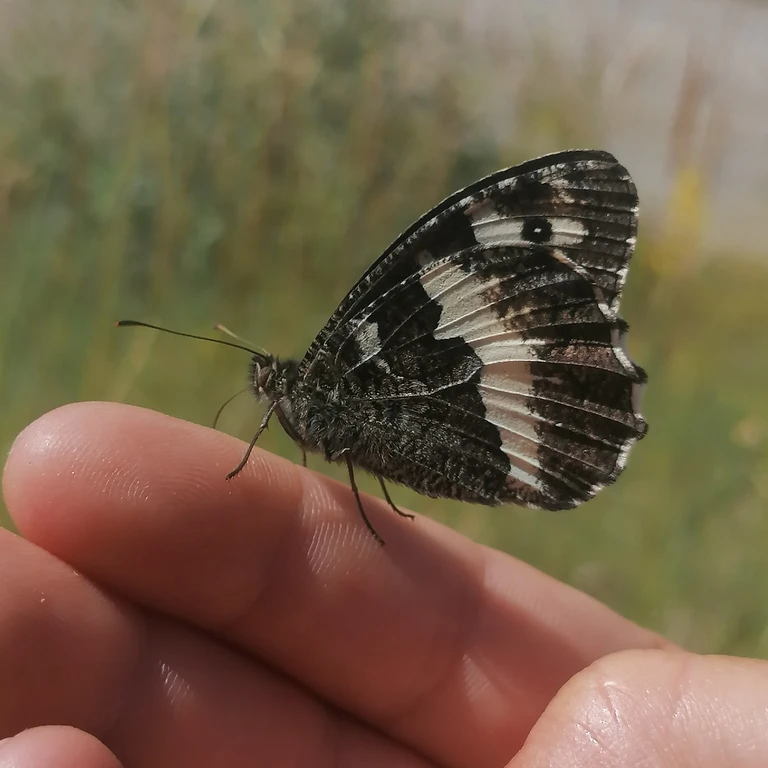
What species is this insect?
Brintesia circe
